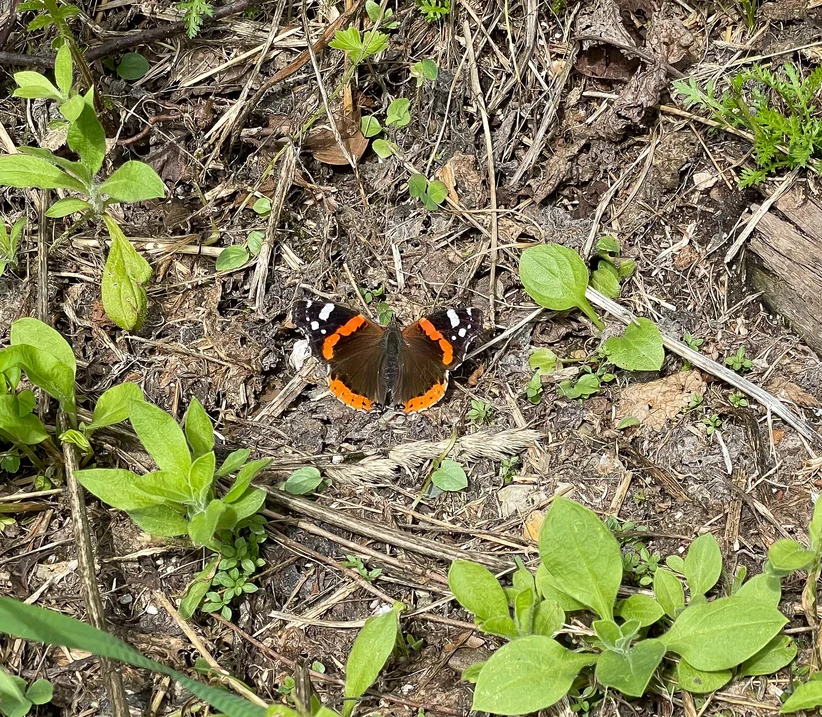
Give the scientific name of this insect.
Vanessa atalanta
